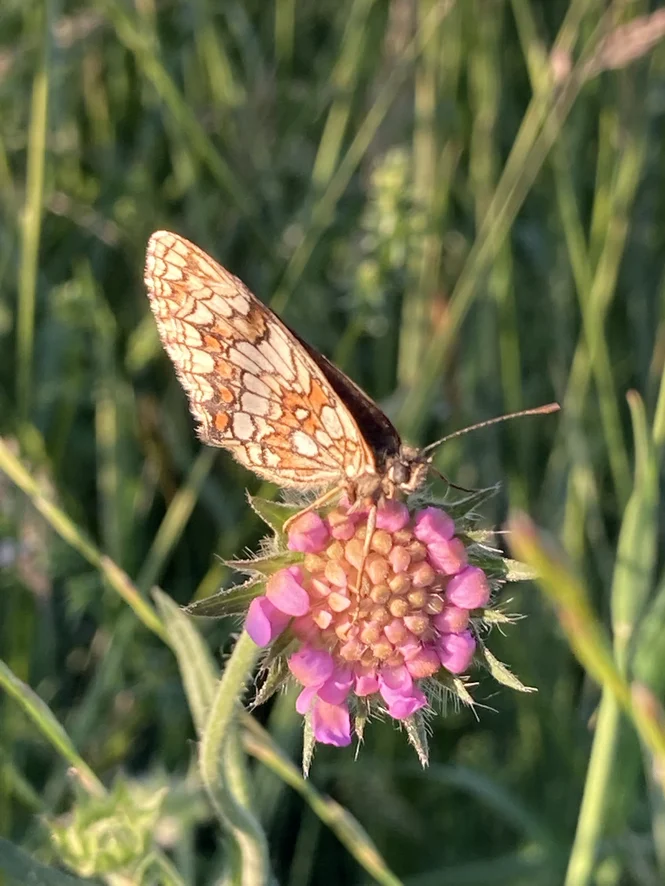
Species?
Melitaea athalia
